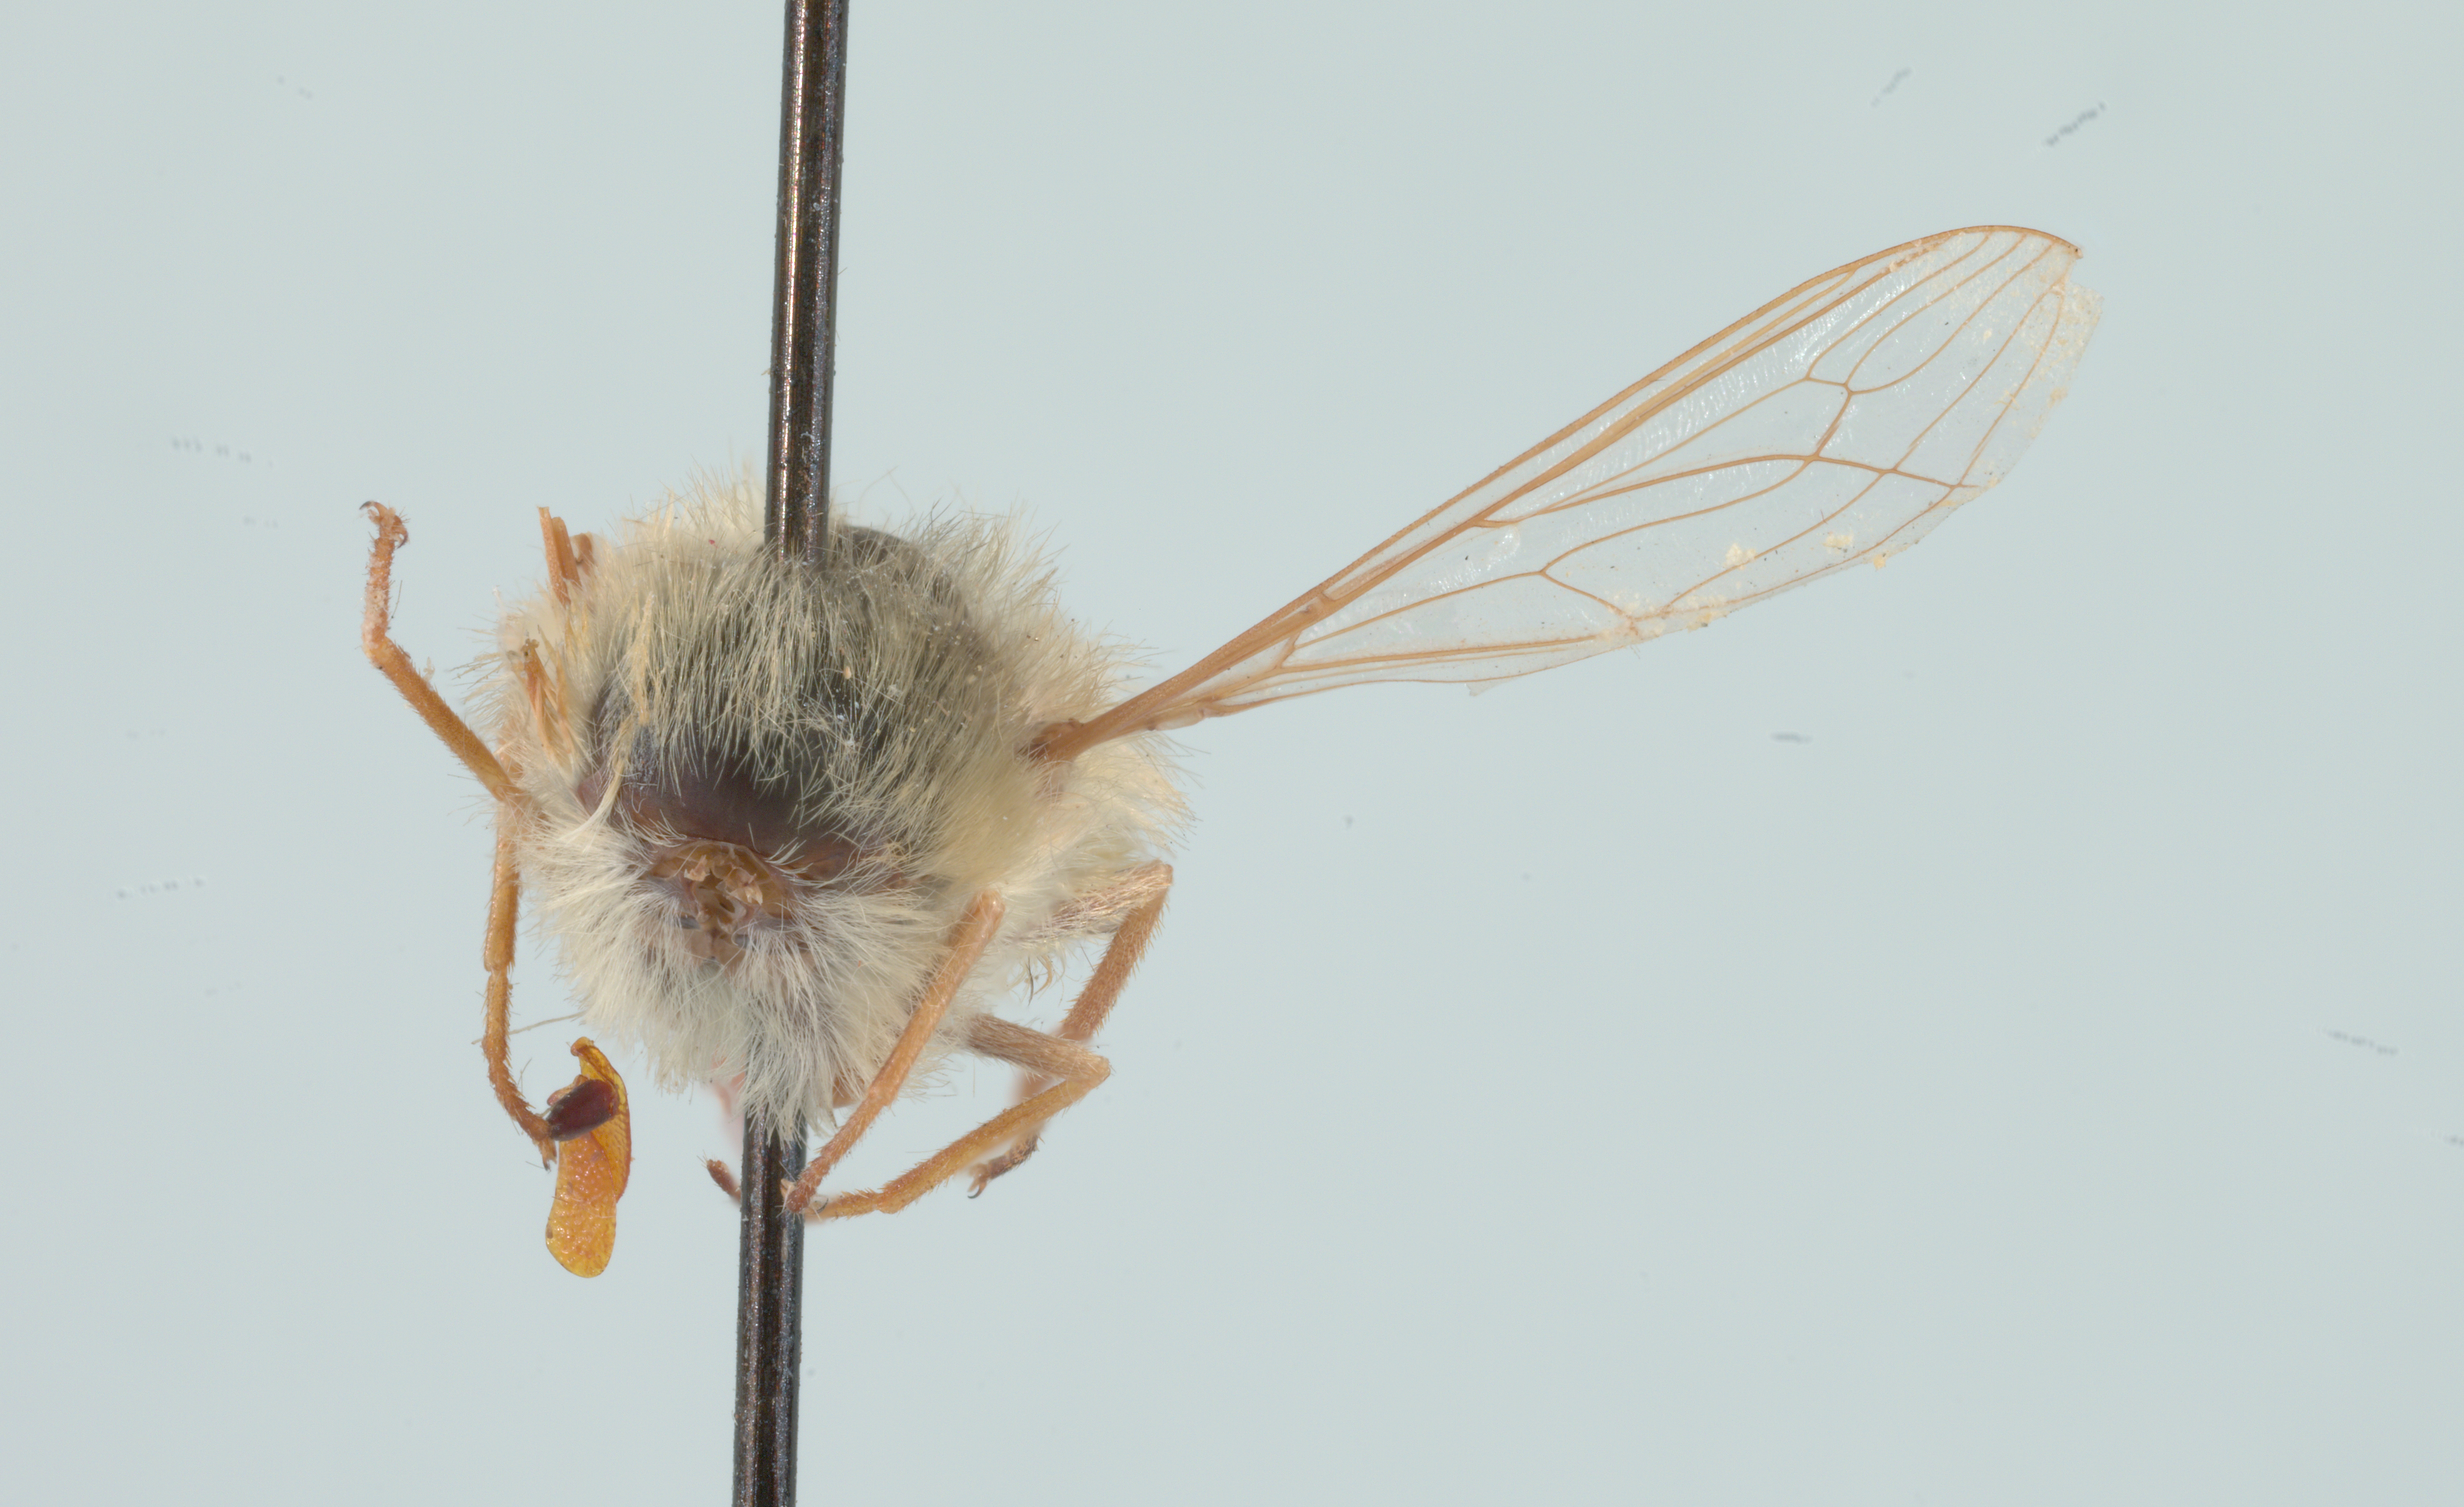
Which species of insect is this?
Neorhynchocephalus sackenii
